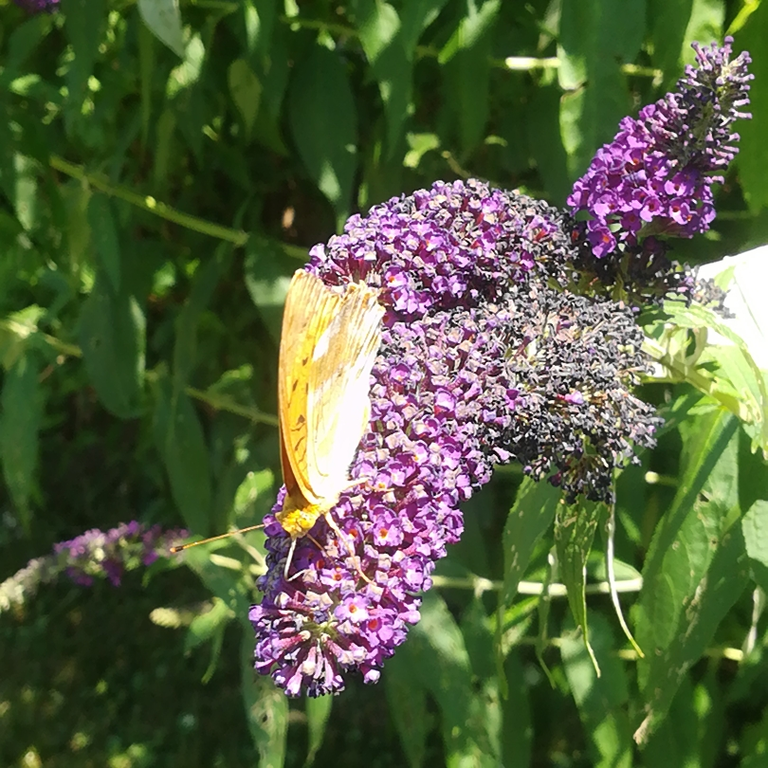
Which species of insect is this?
Argynnis paphia
